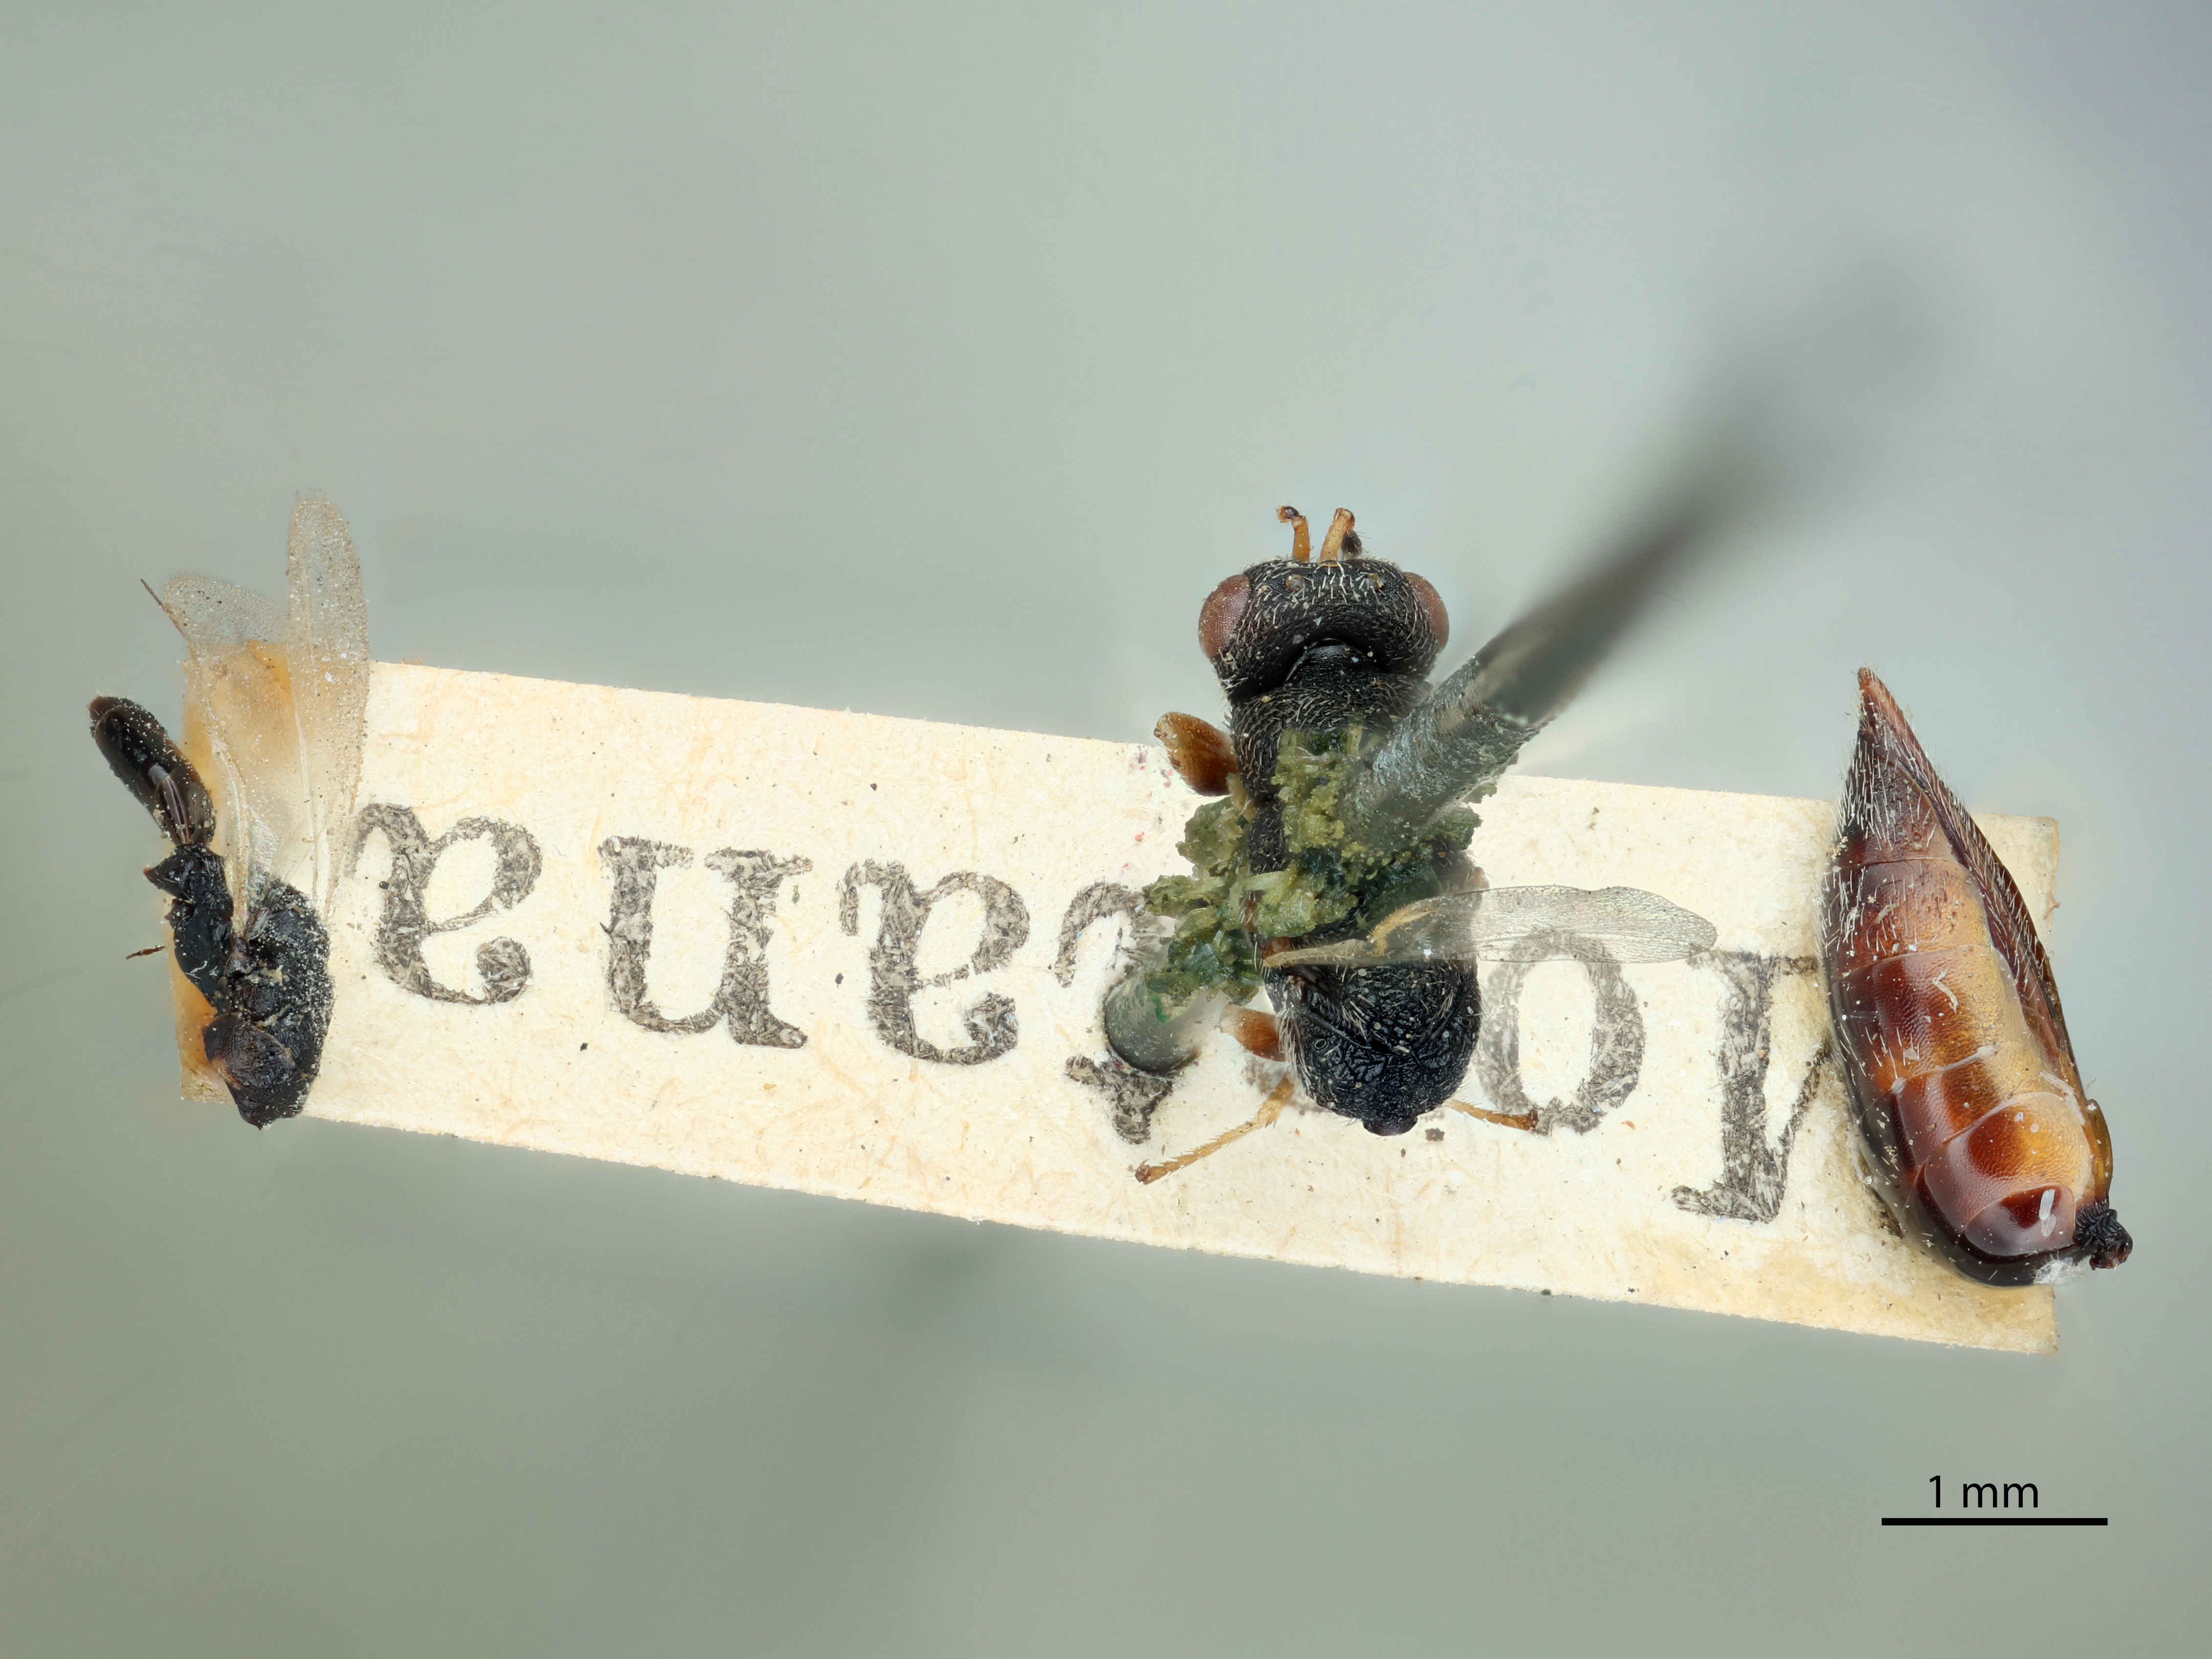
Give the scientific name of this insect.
Isosoma montanum
